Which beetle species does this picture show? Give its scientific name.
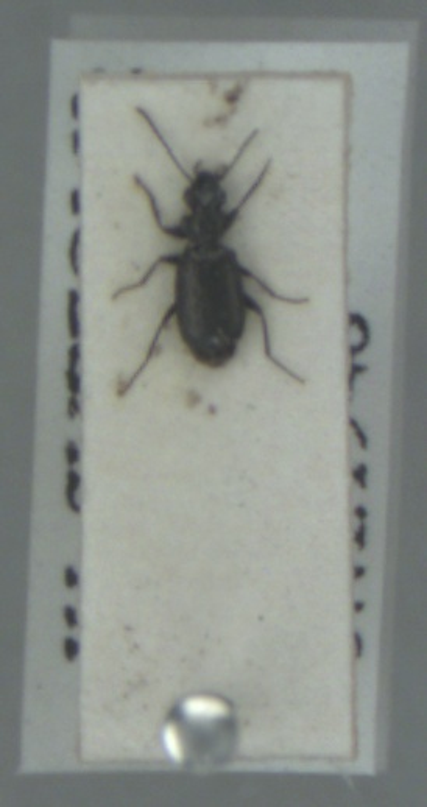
Syntomus foveatus
